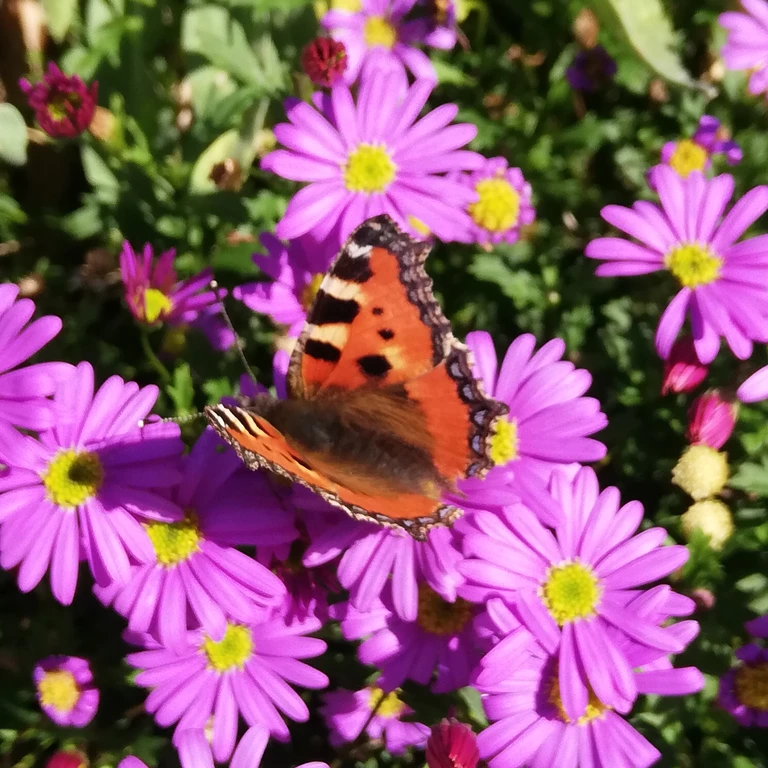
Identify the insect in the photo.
Aglais urticae
